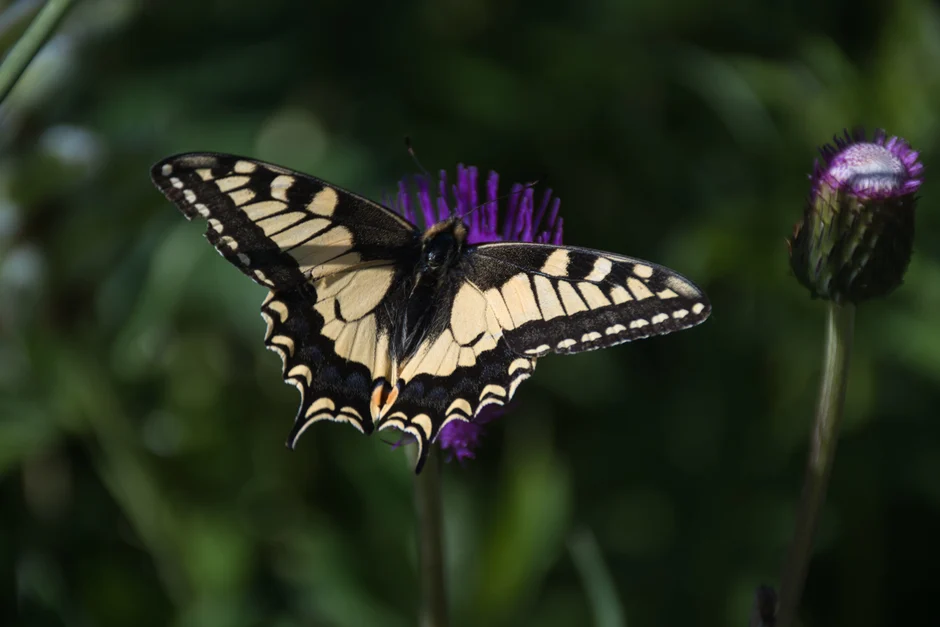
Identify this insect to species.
Papilio machaon
